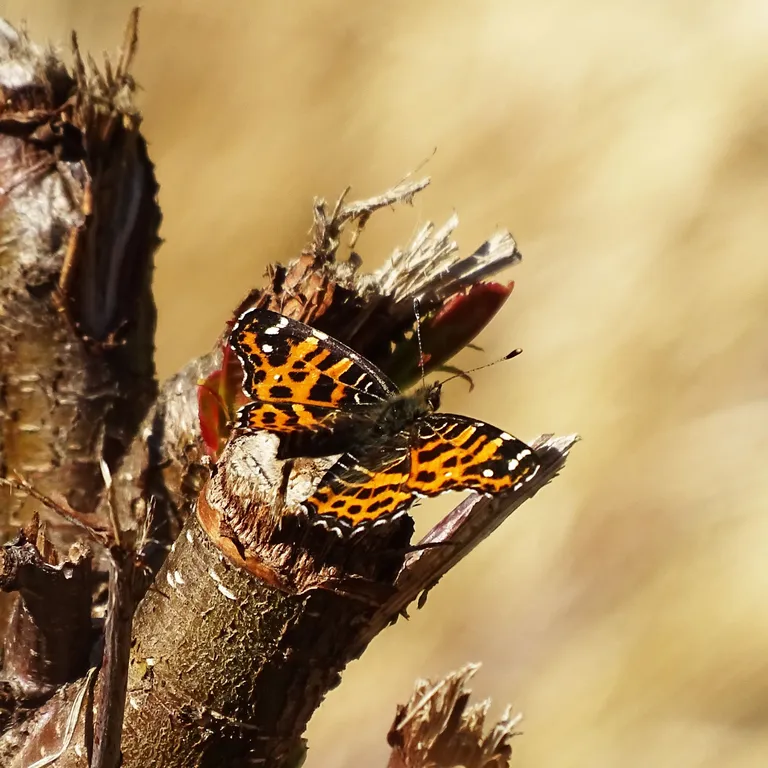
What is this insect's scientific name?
Araschnia levana
